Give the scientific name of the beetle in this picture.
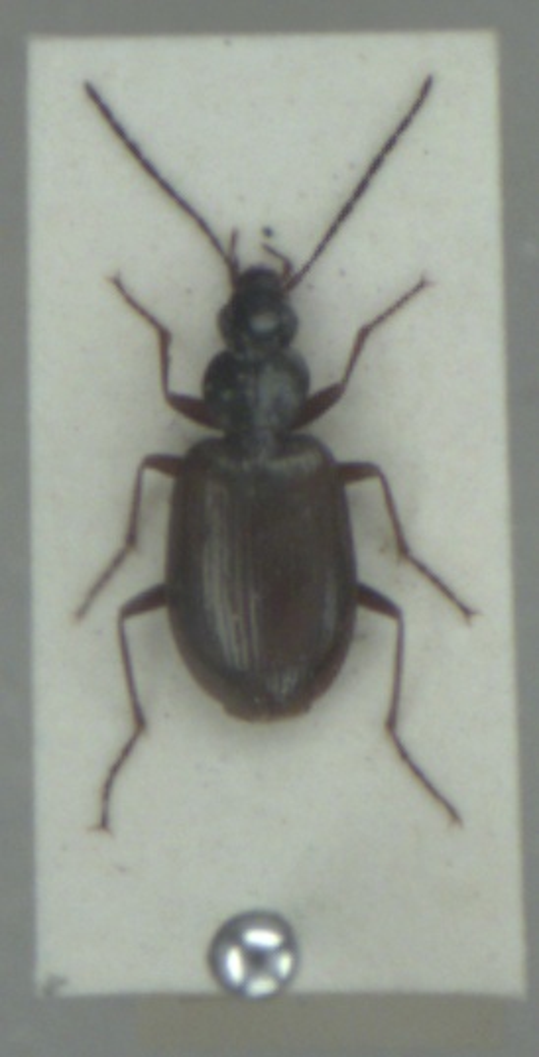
Agonum micans
